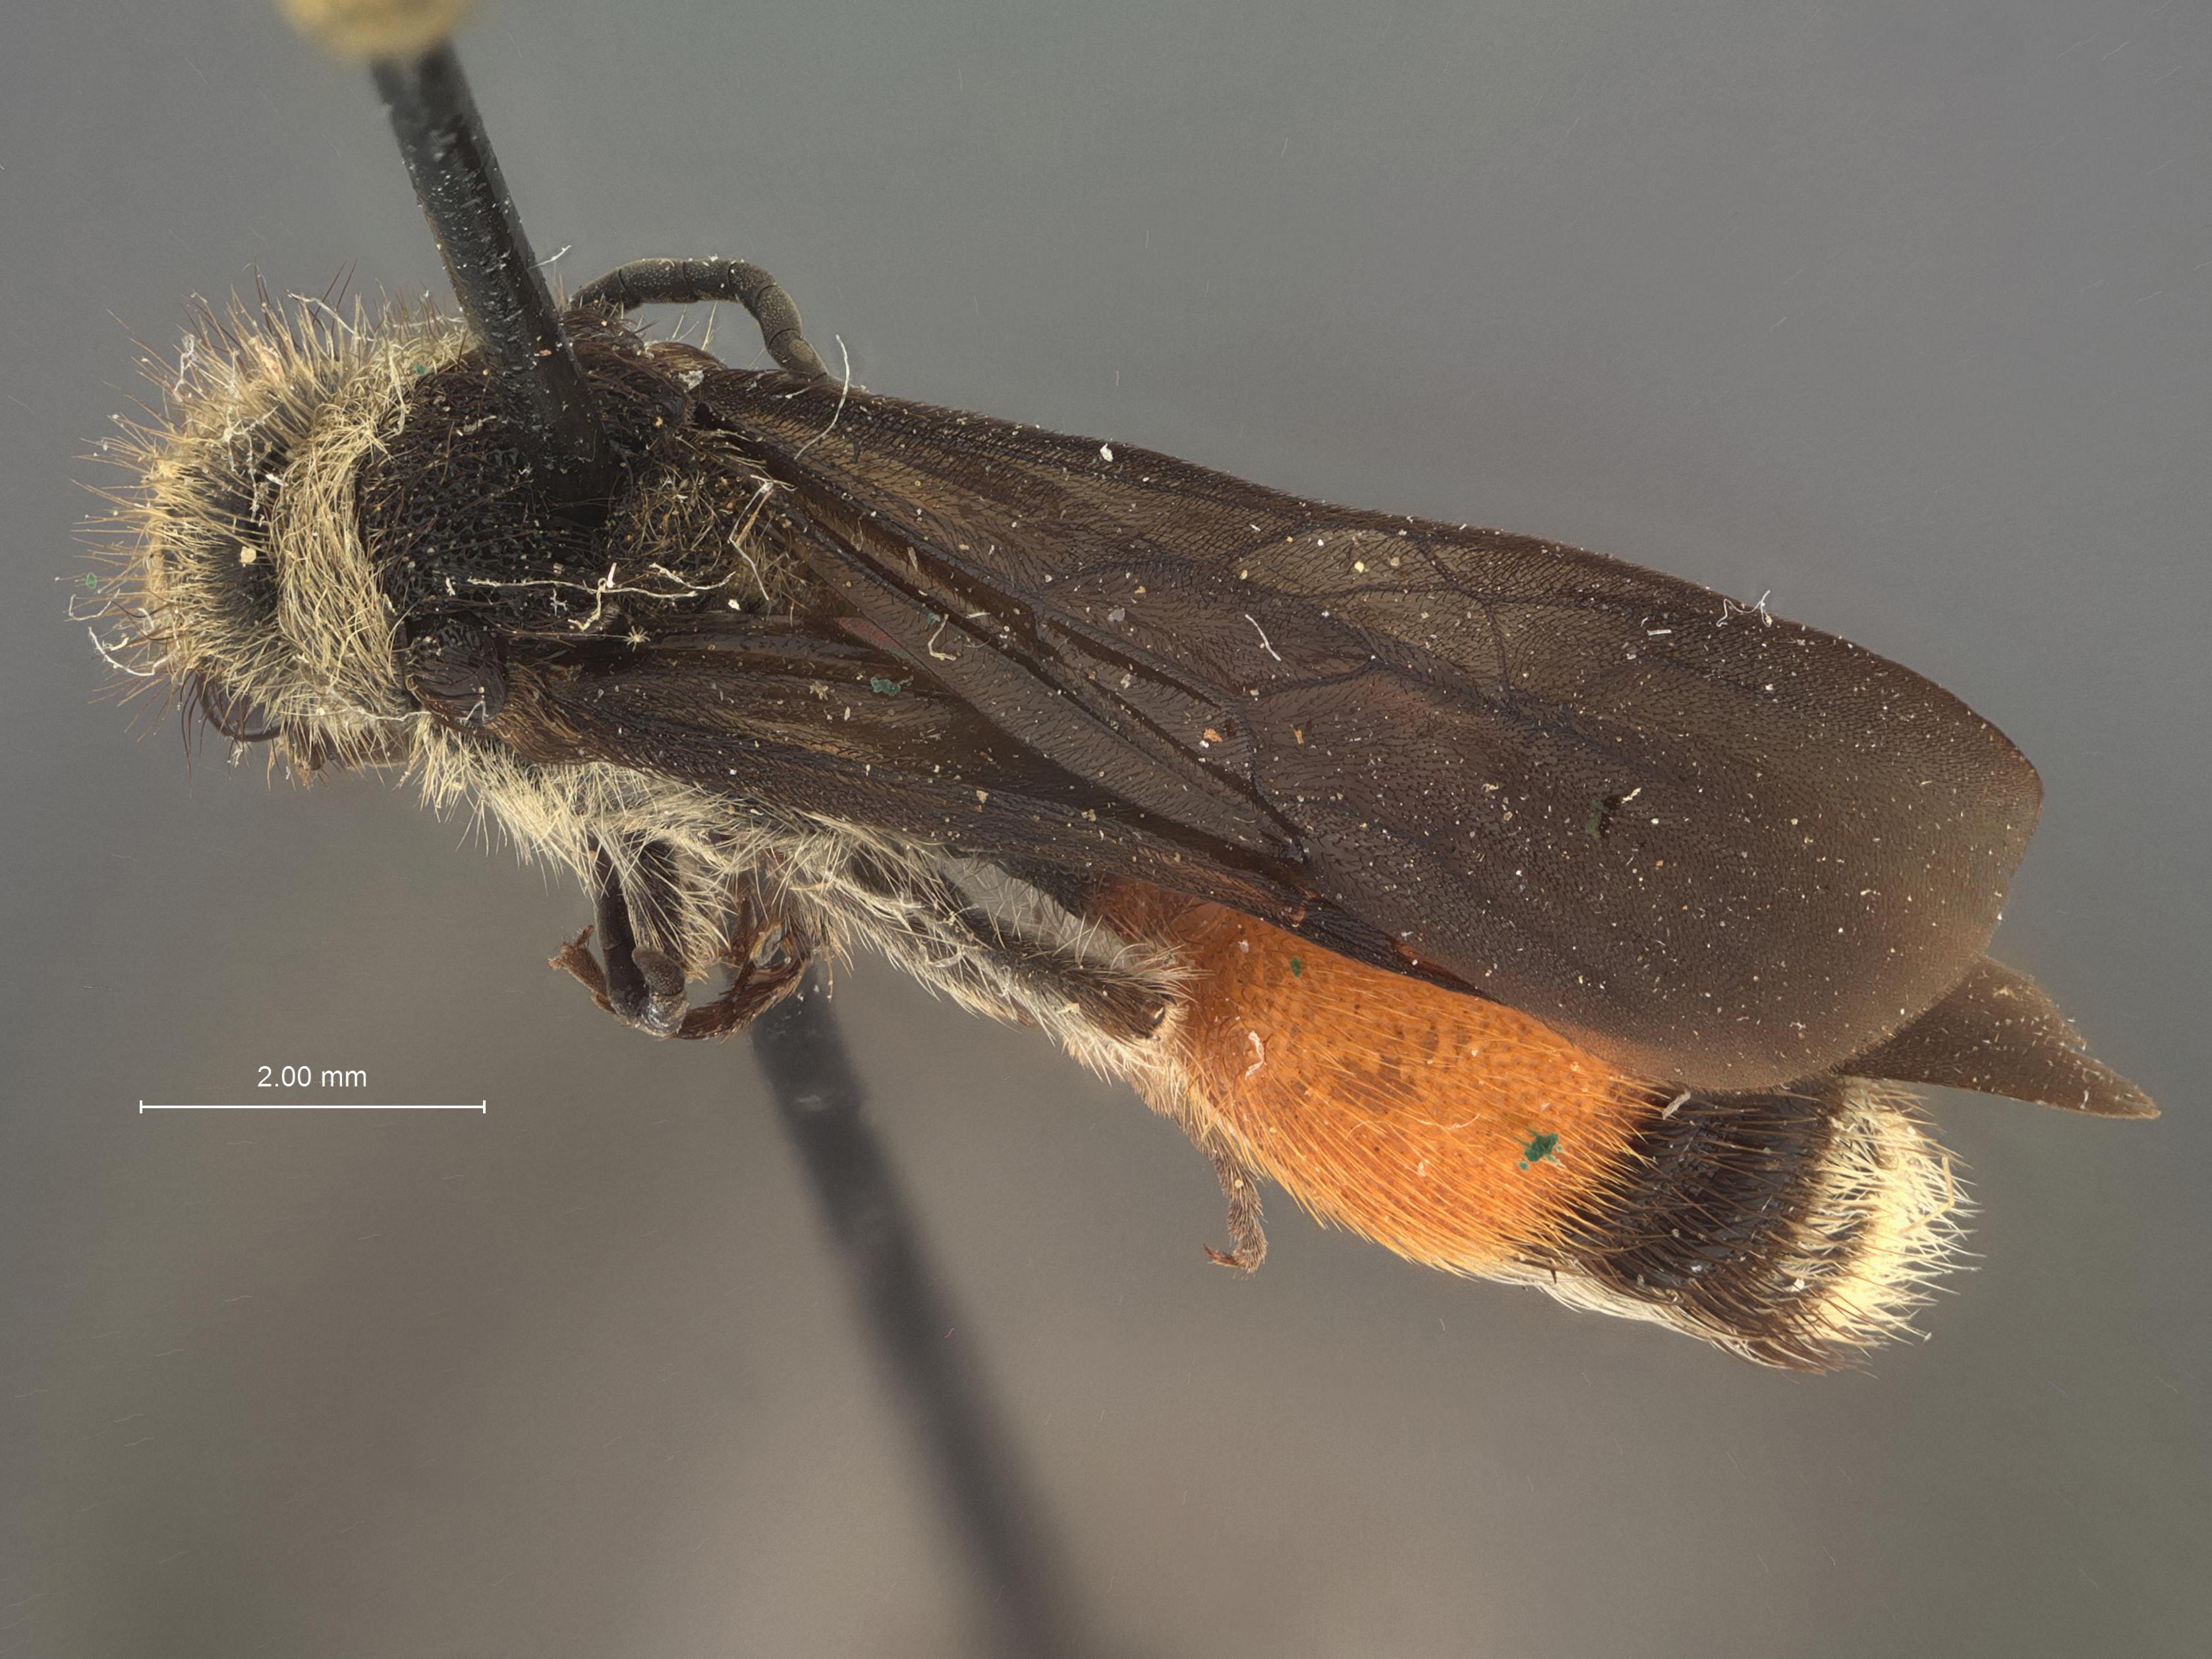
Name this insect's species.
Dasymutilla fasciventris
